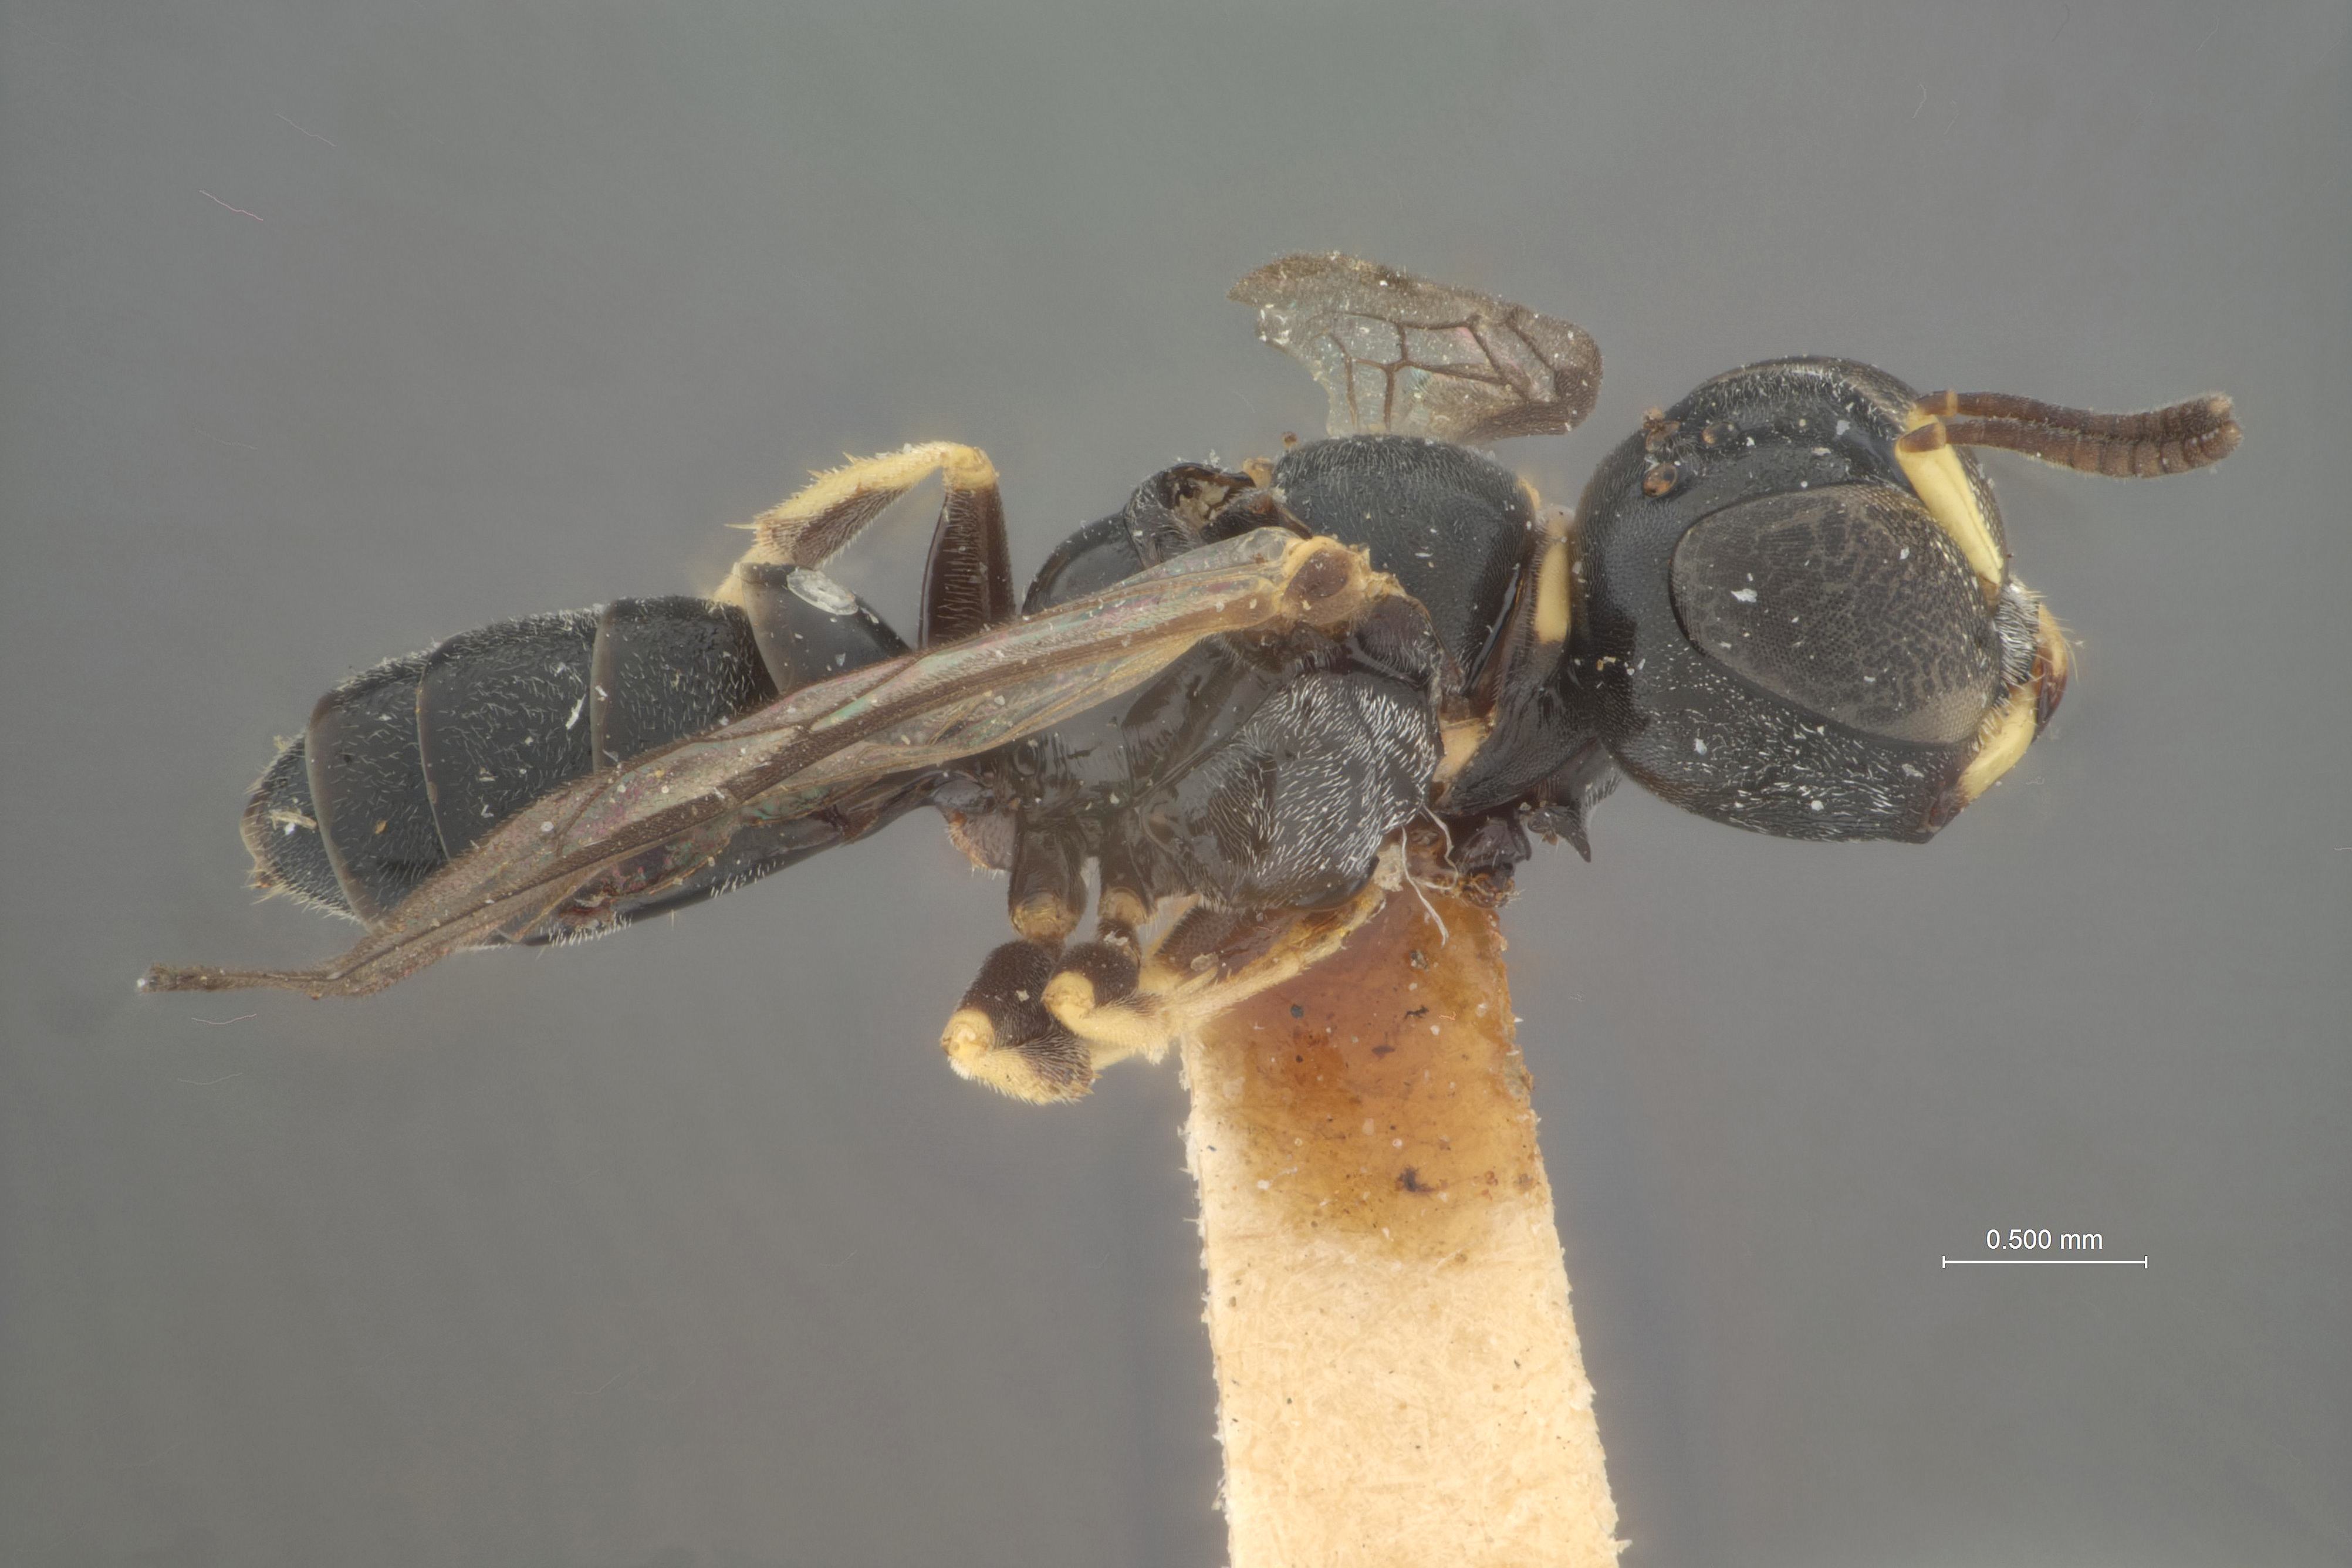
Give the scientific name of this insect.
Crossocerus minotaurus
